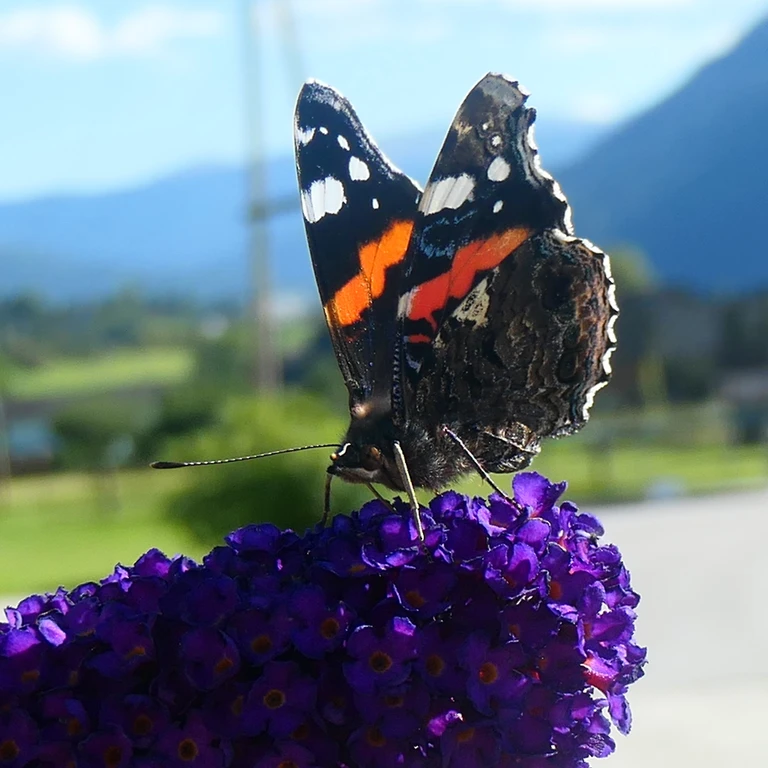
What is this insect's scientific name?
Vanessa atalanta
